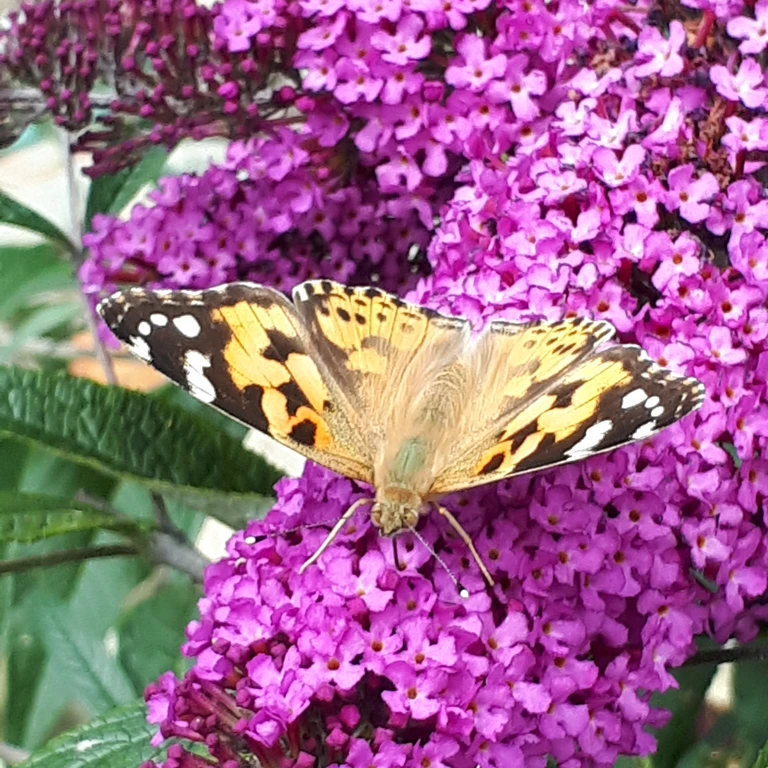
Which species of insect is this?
Vanessa cardui
